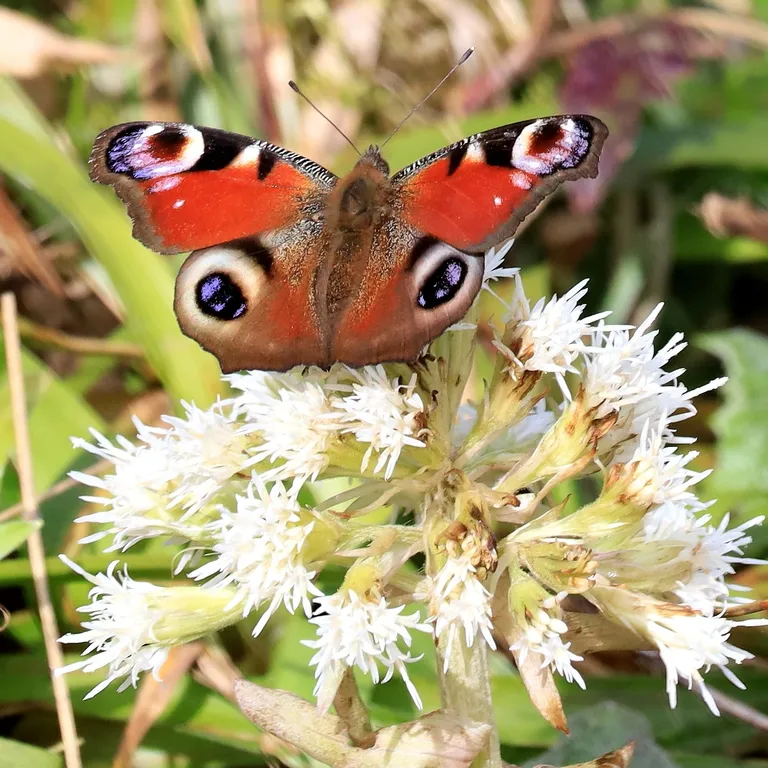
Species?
Aglais io
